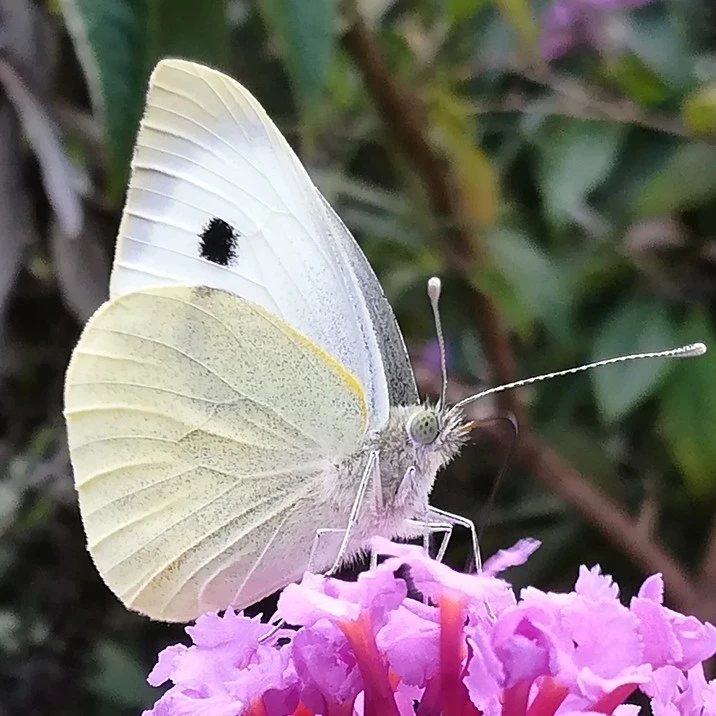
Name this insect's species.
Pieris brassicae
